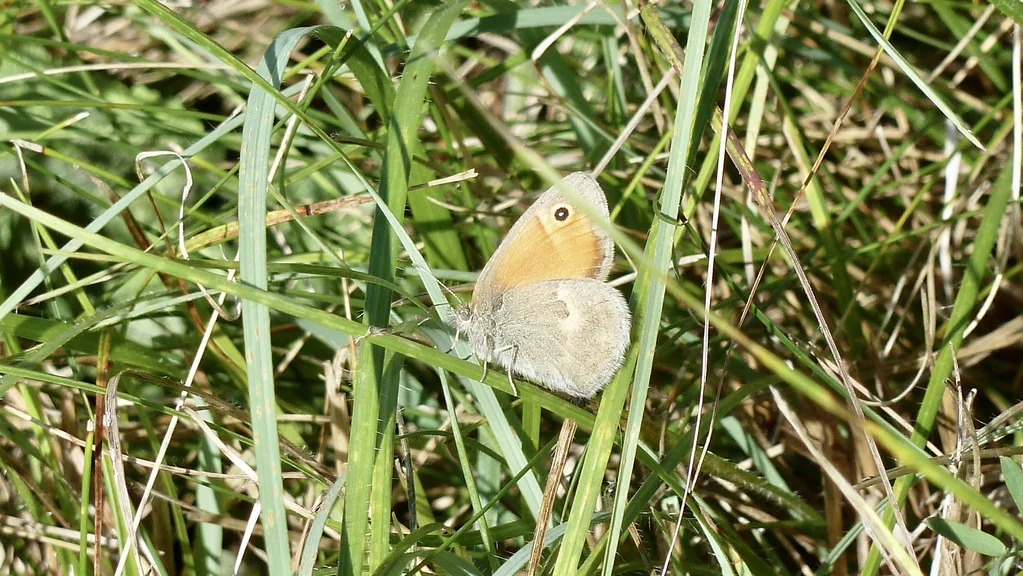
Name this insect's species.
Coenonympha pamphilus
